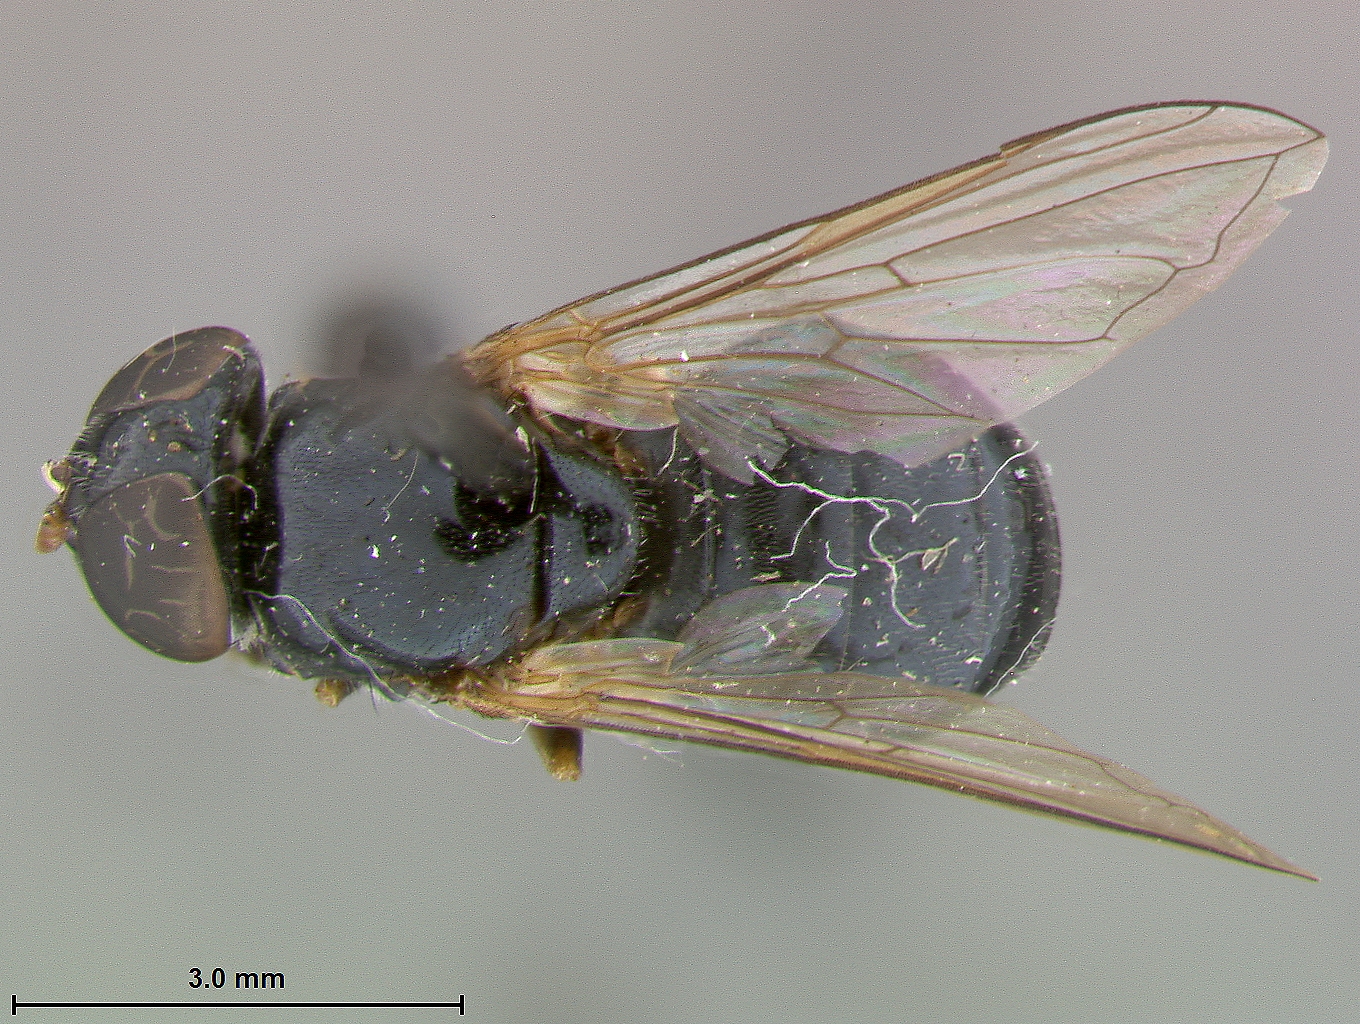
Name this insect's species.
Cartosyrphus sialia
